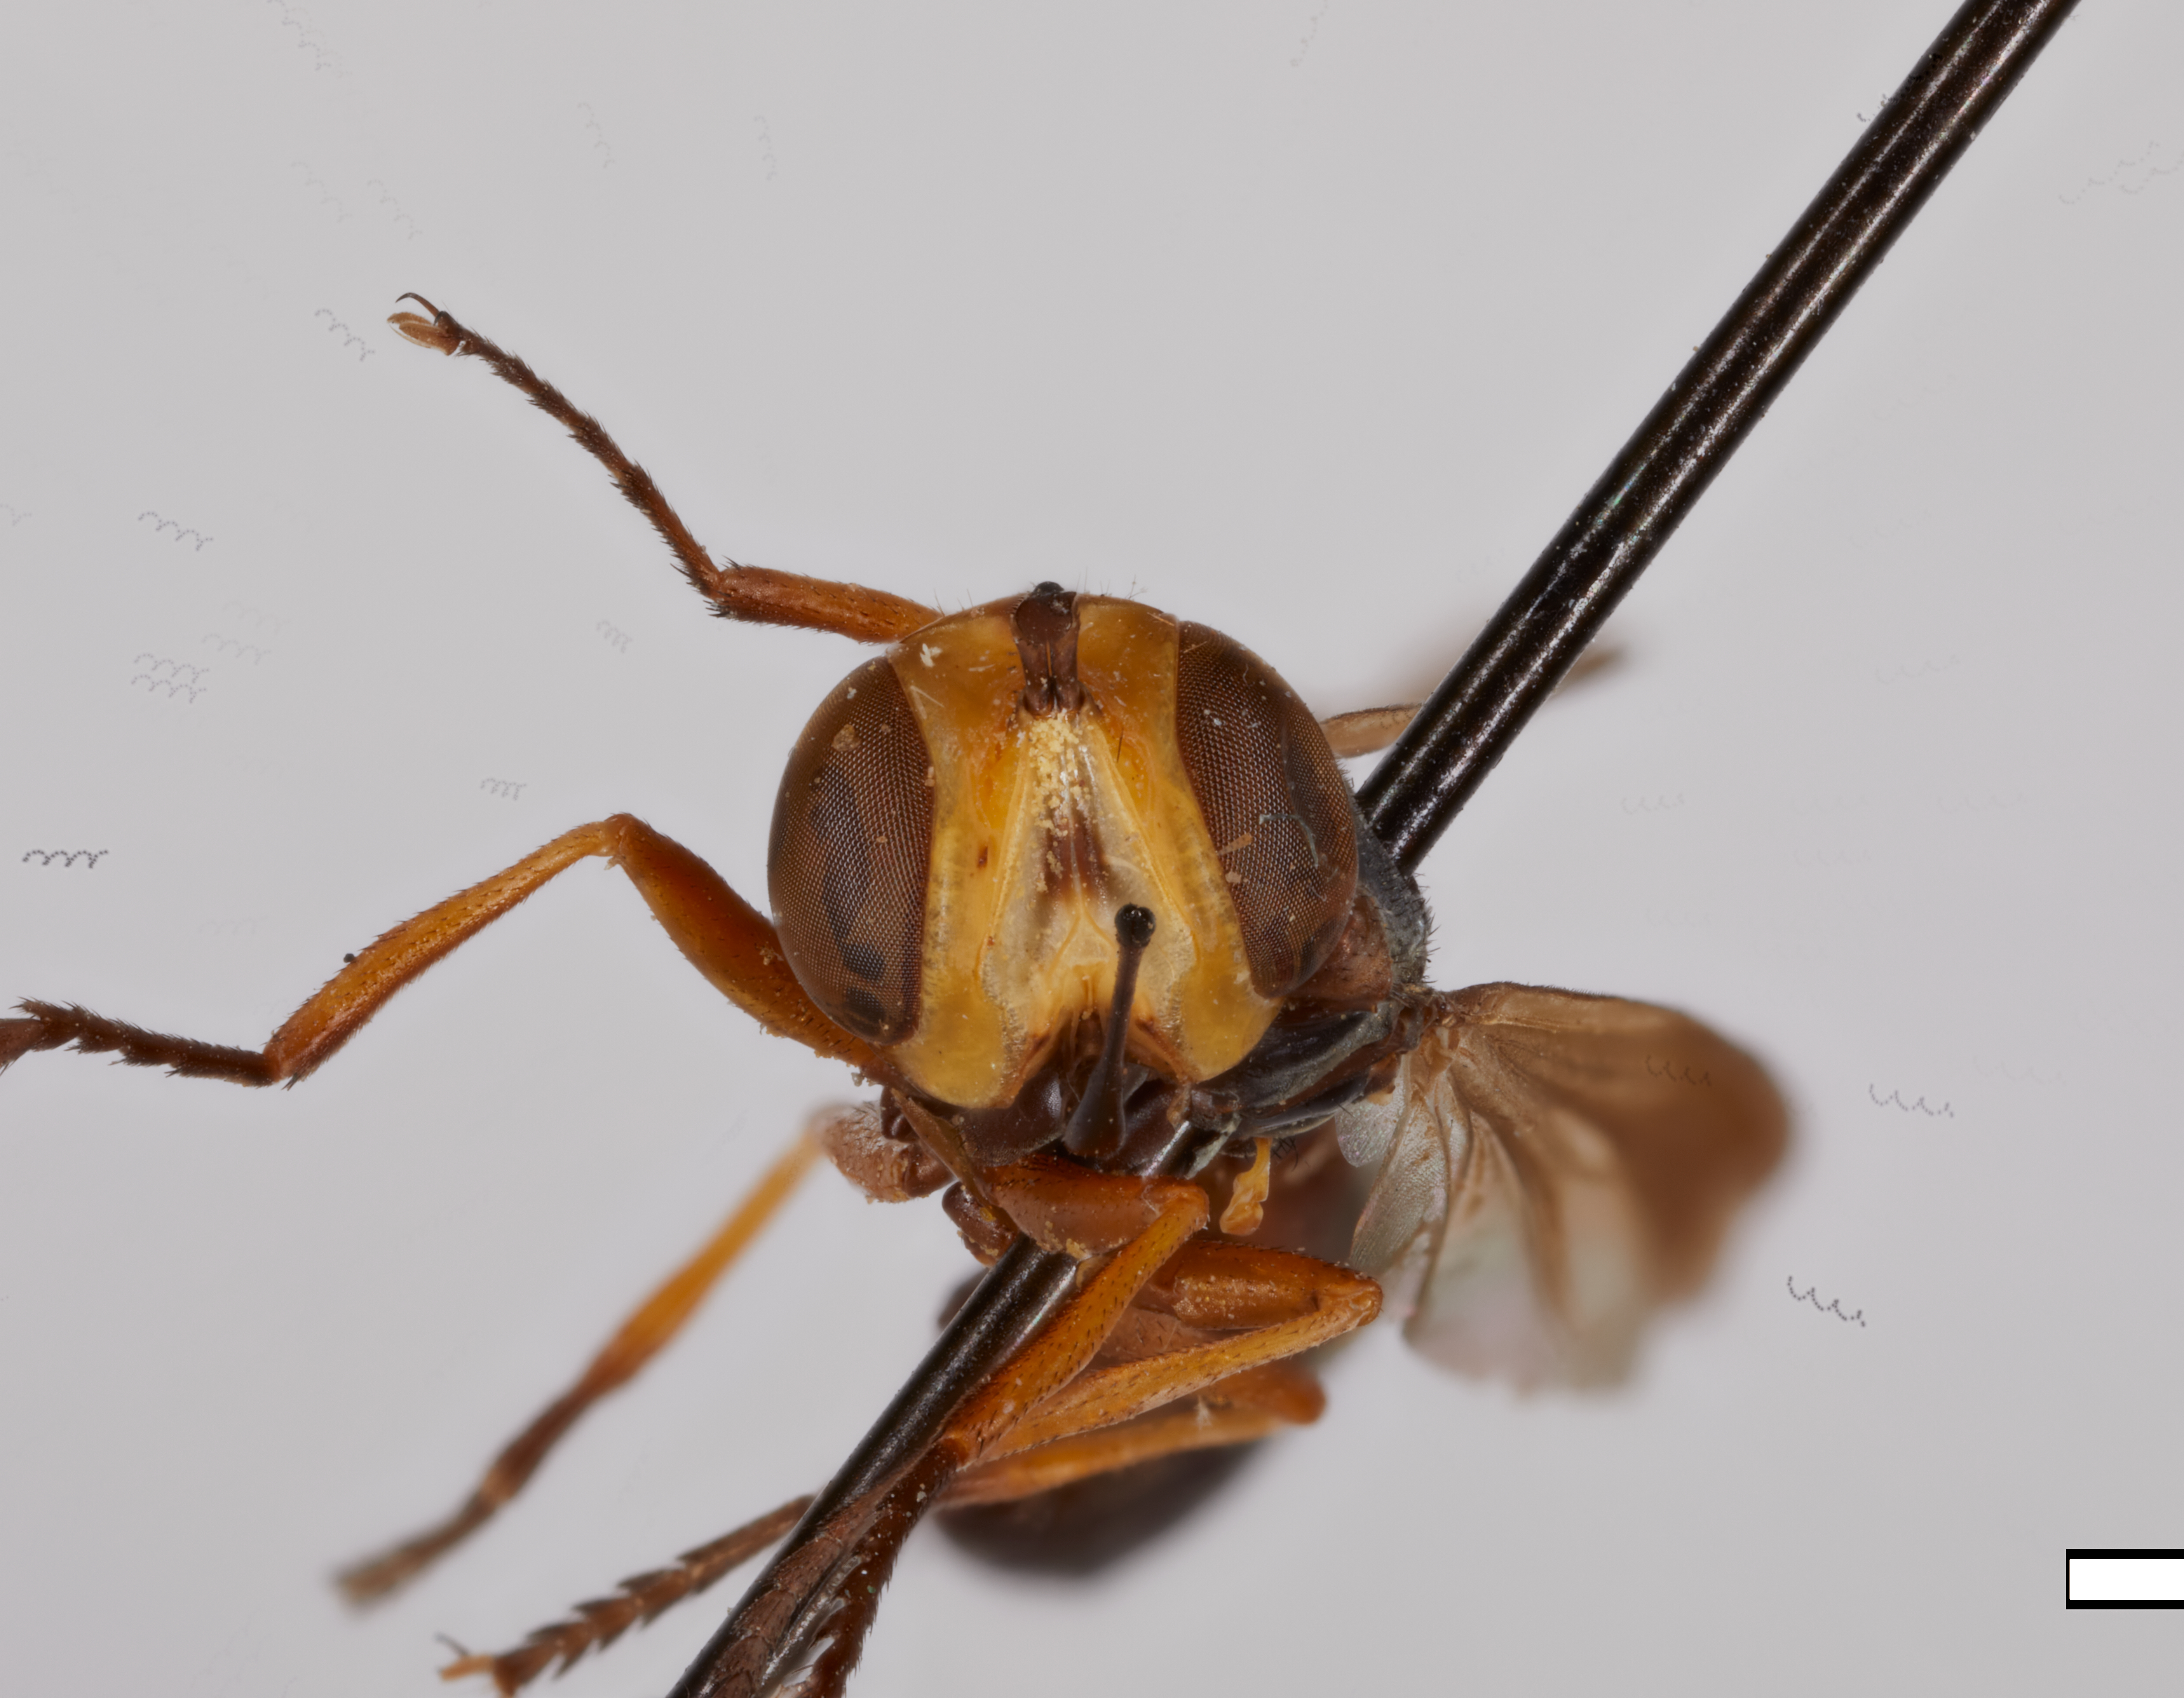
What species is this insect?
Physocephala theca
